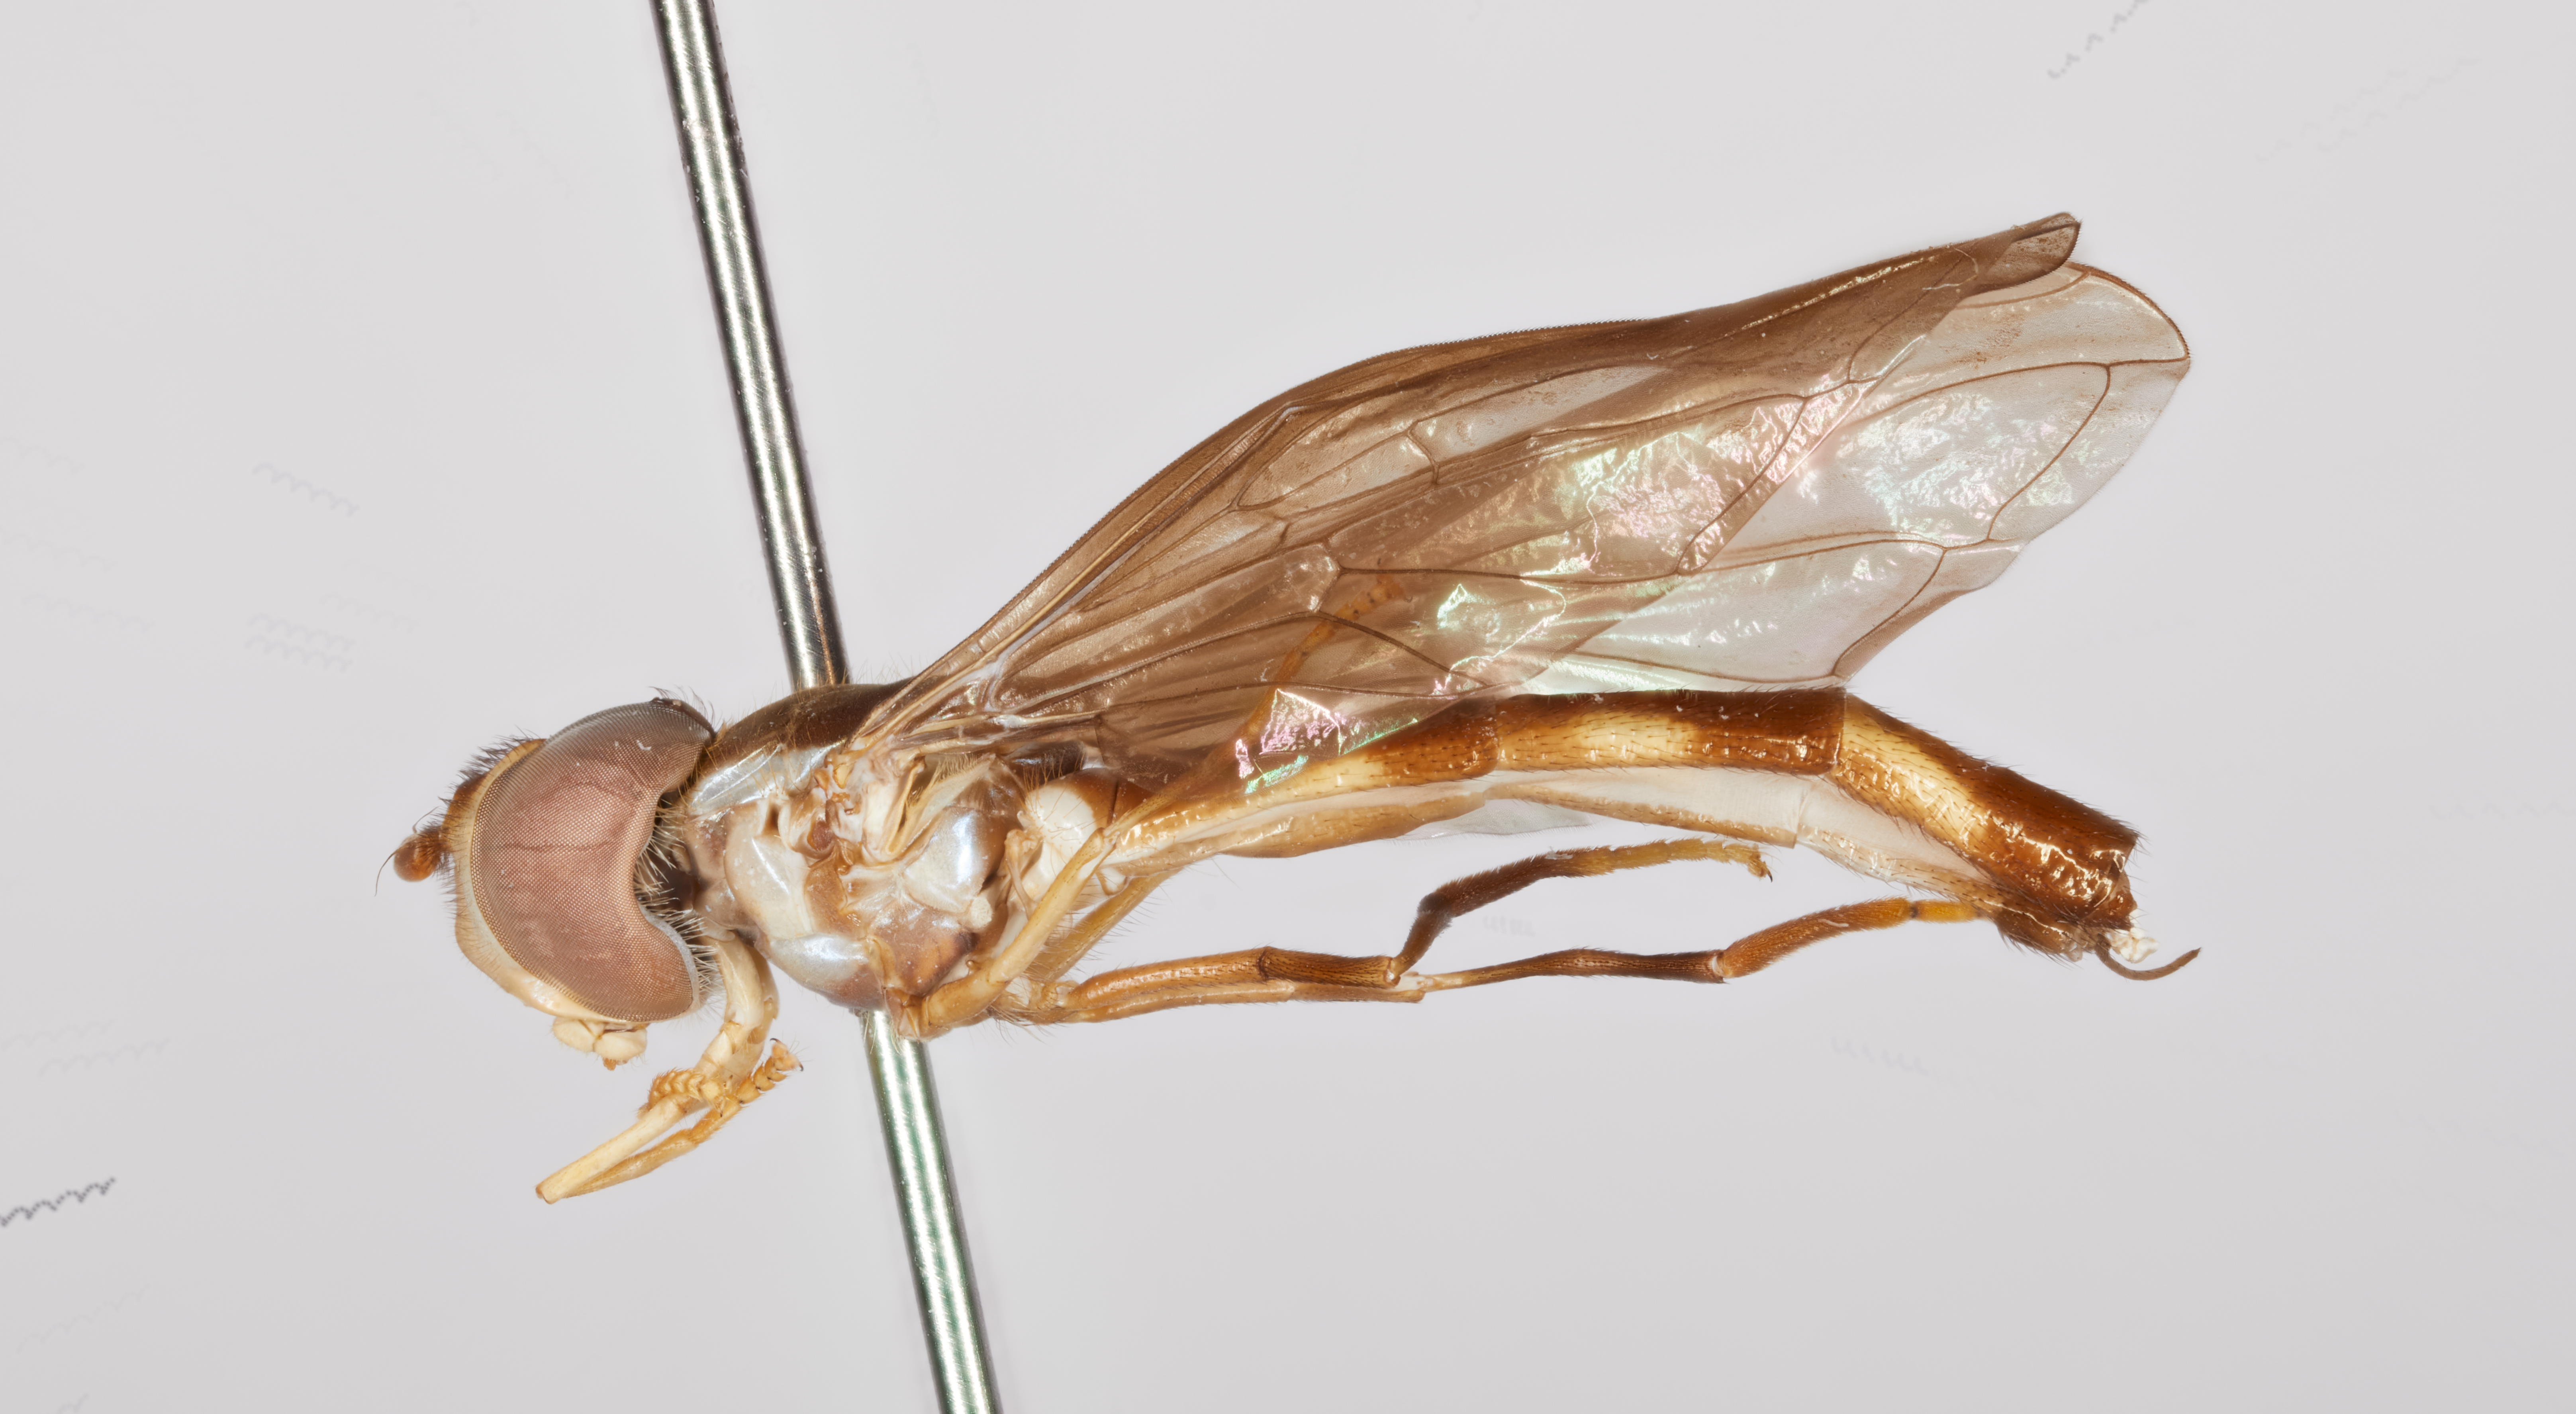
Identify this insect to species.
Ocyptamus myiophagus
